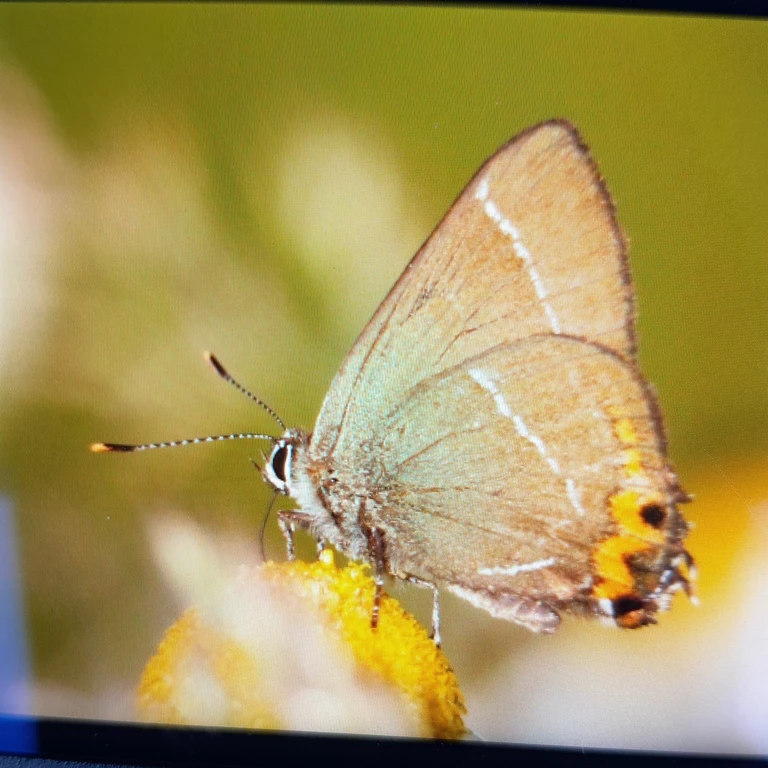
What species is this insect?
Satyrium w-album
